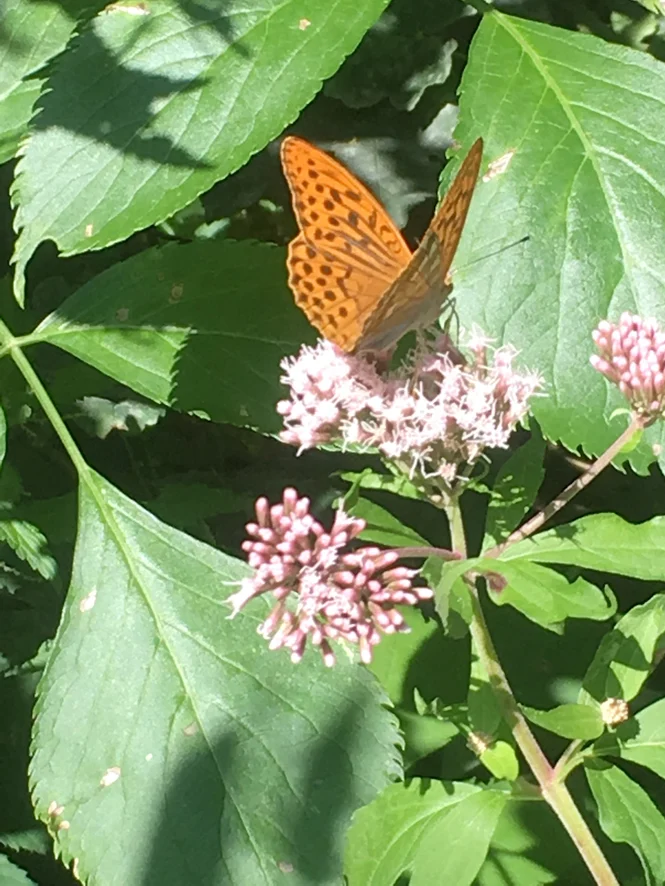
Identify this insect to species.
Argynnis paphia
